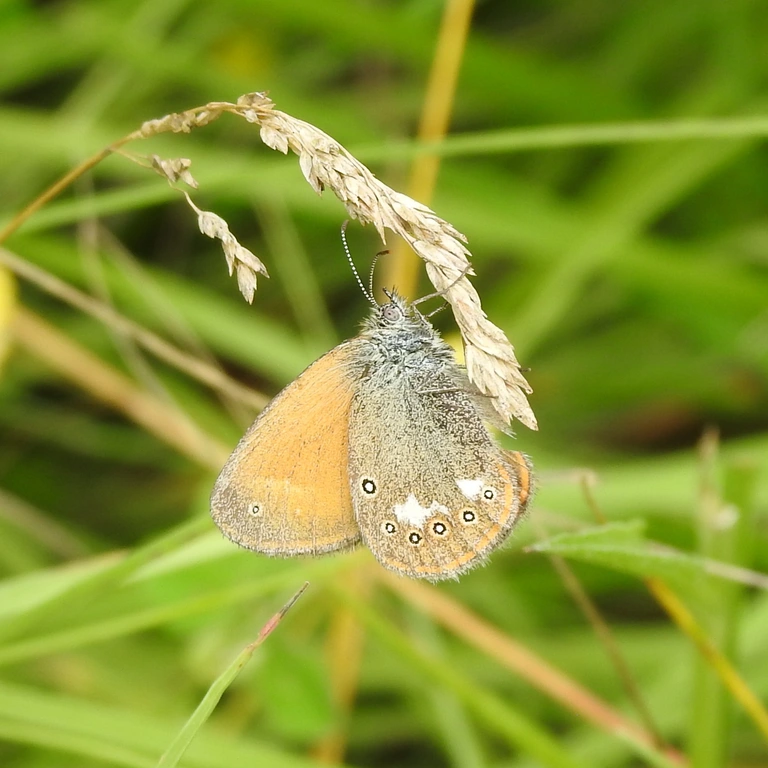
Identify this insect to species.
Coenonympha glycerion (also Coenonympha iphis)
